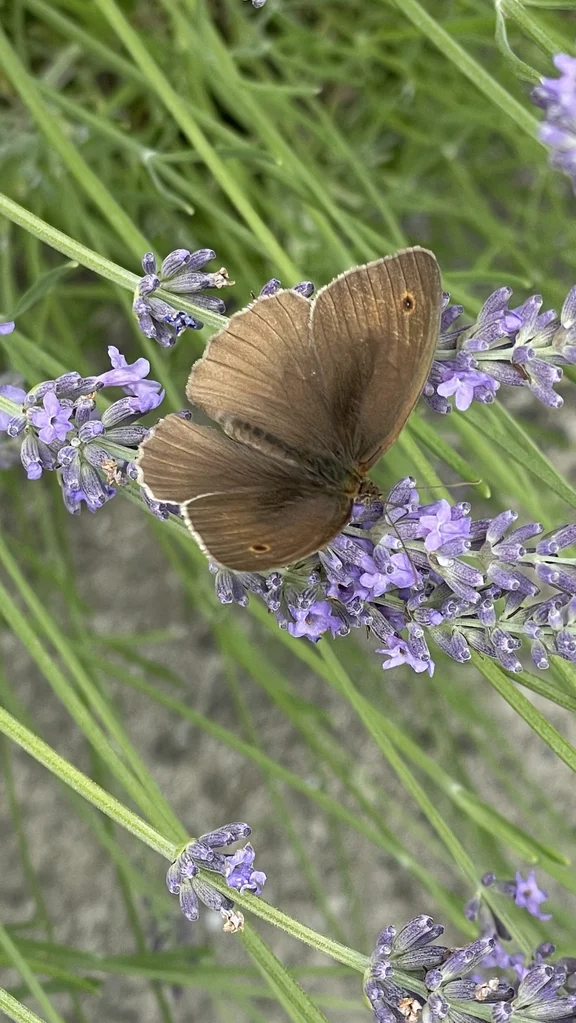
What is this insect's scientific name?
Maniola jurtina
